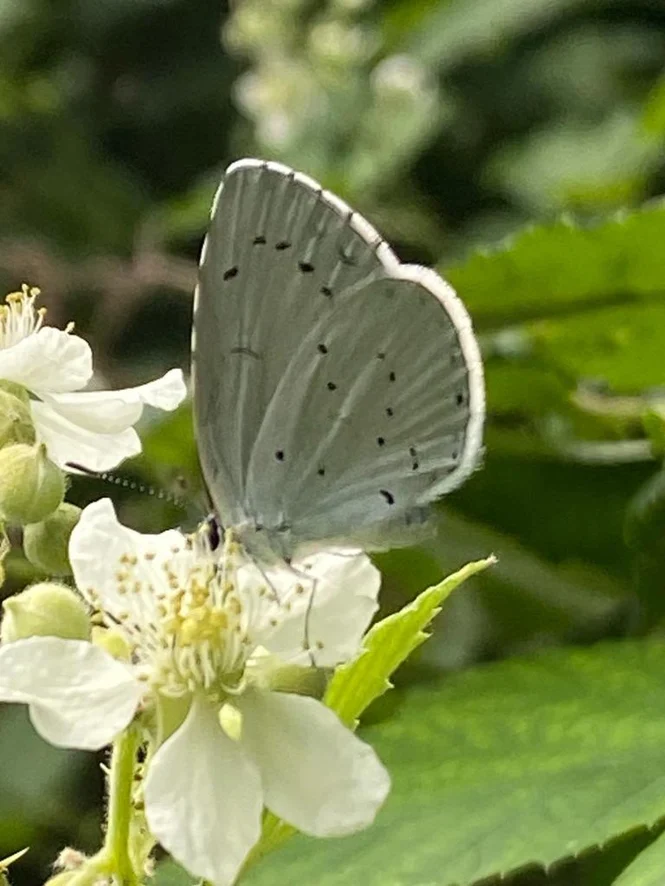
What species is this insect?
Celastrina argiolus
